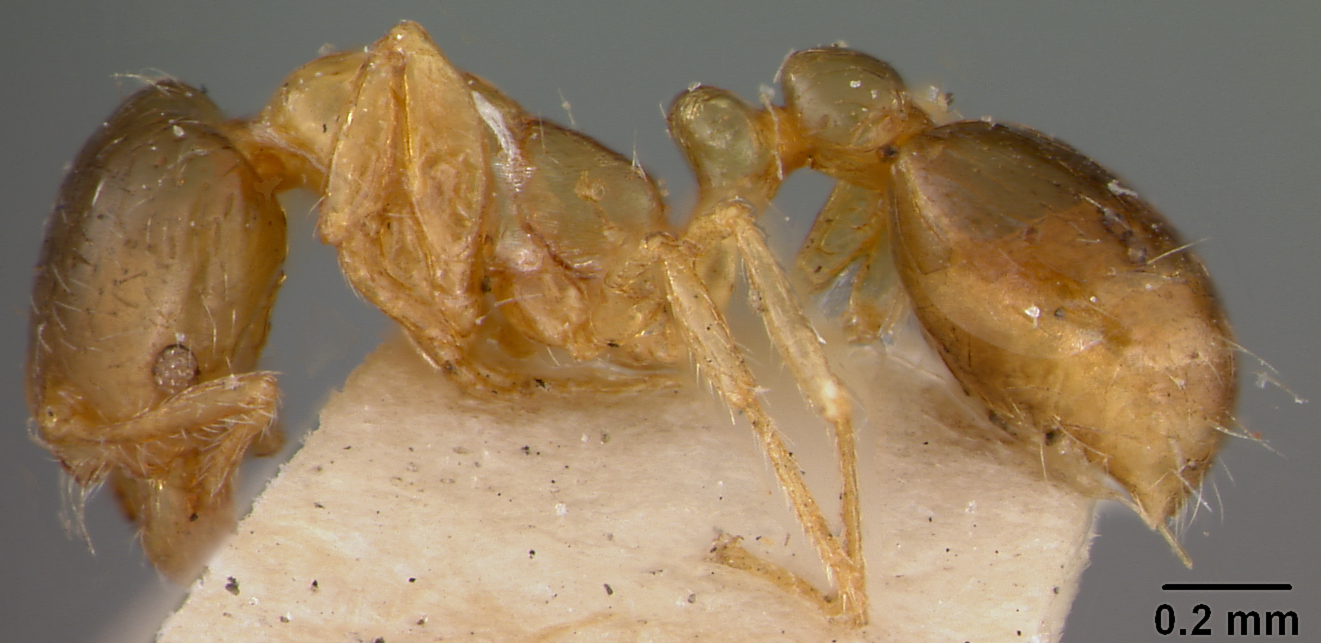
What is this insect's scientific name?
Solenopsis globularis
